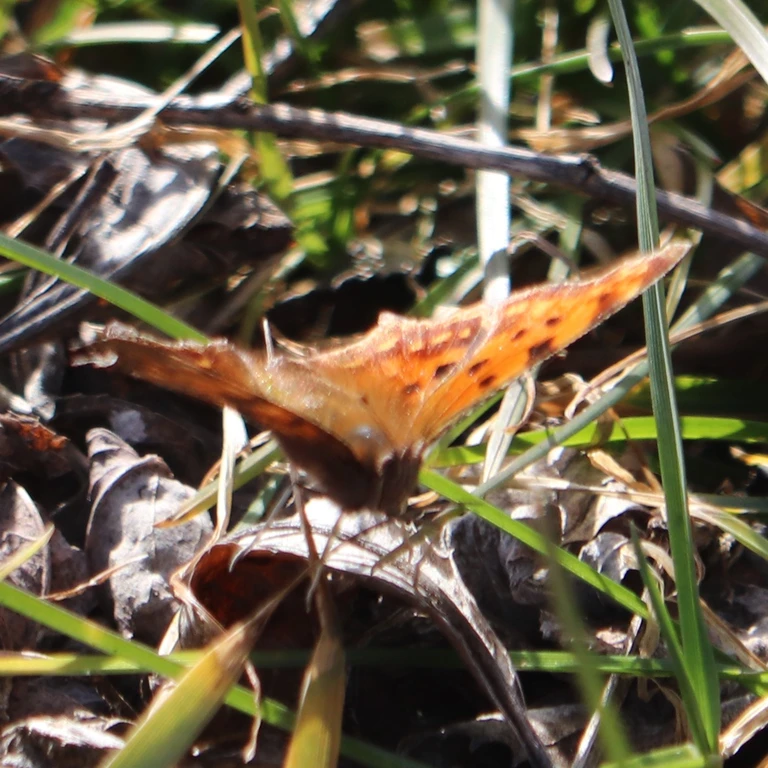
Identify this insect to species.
Polygonia c-album
